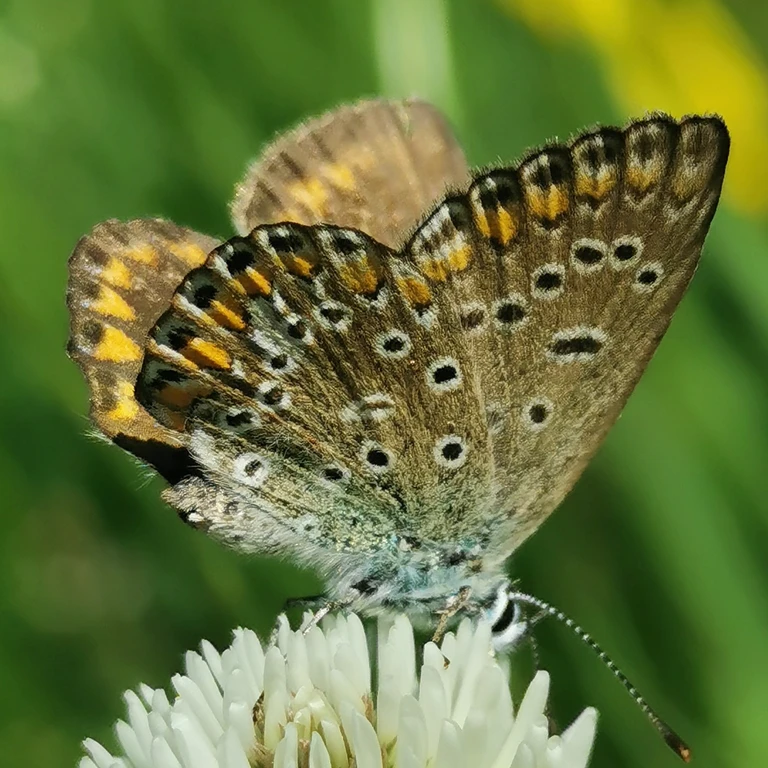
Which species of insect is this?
Polyommatus icarus
